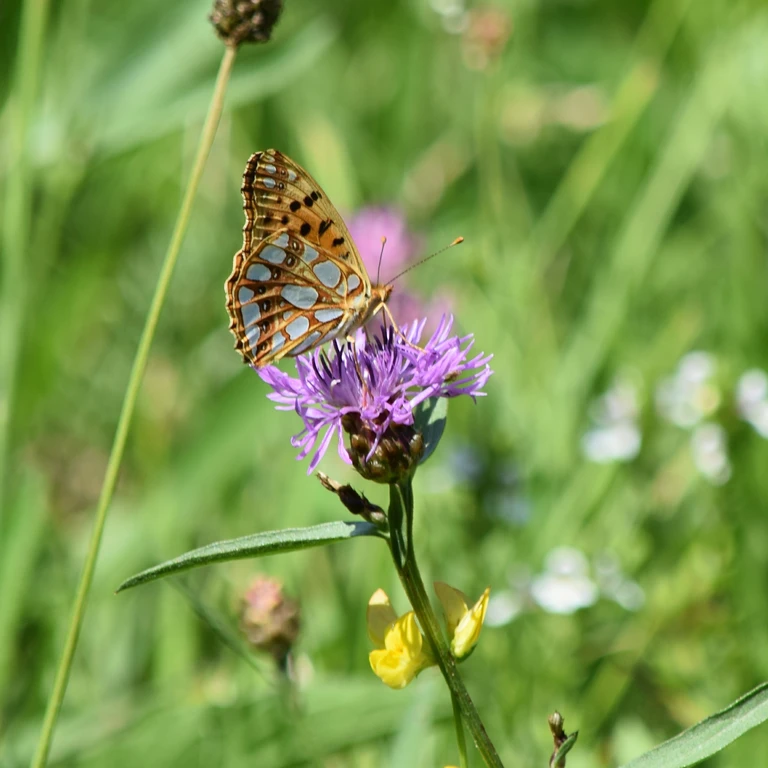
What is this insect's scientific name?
Issoria lathonia
